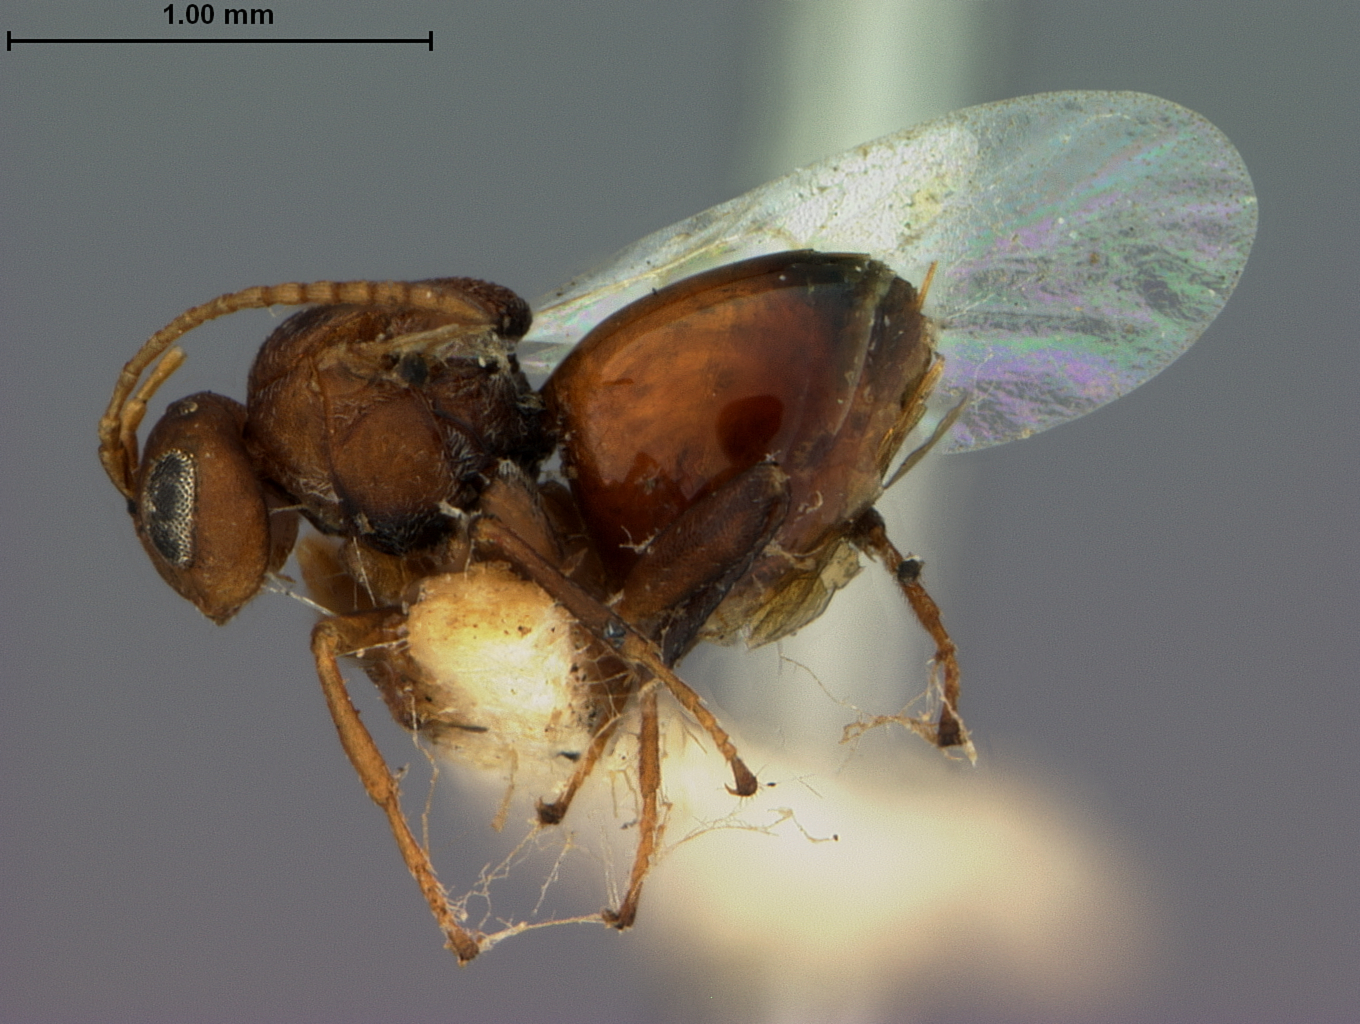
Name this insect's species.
Andricus topiarius
